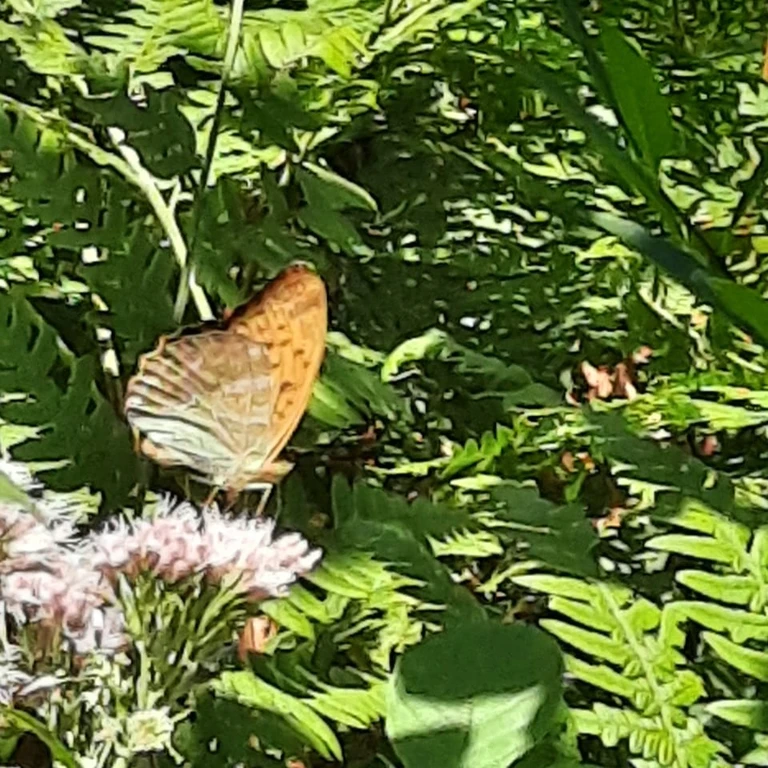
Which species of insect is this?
Argynnis paphia
